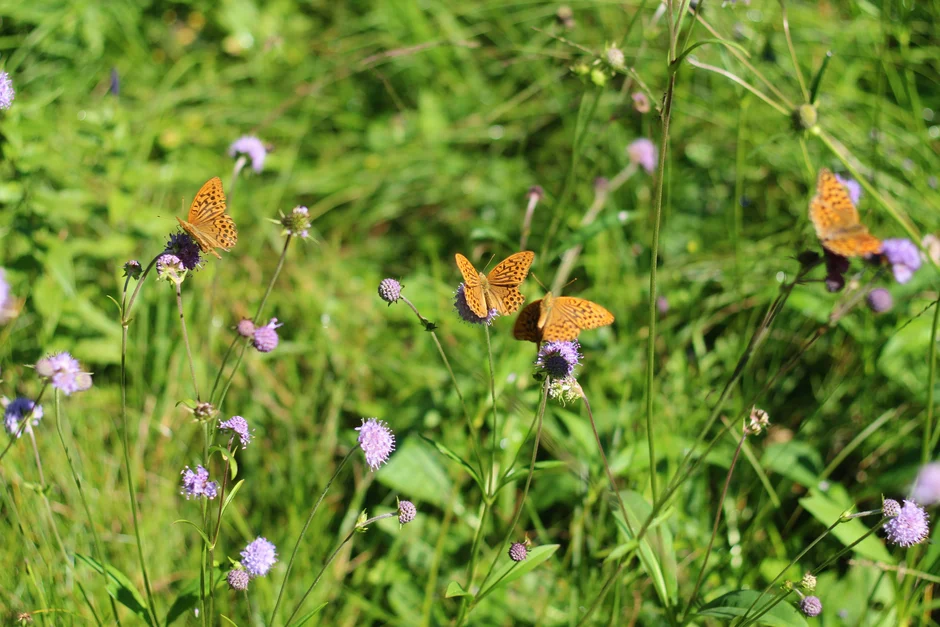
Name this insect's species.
Argynnis paphia
